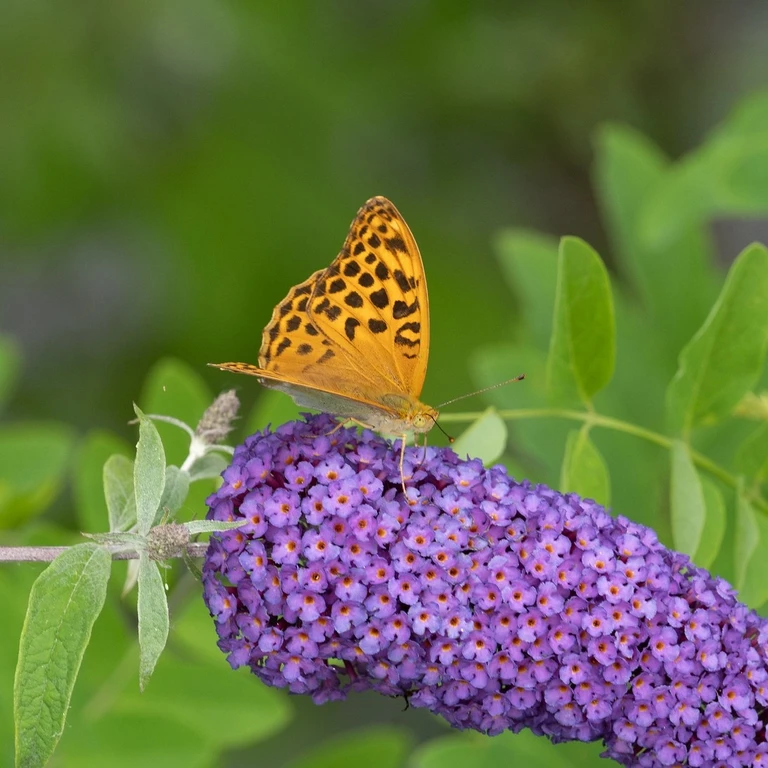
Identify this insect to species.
Argynnis paphia
